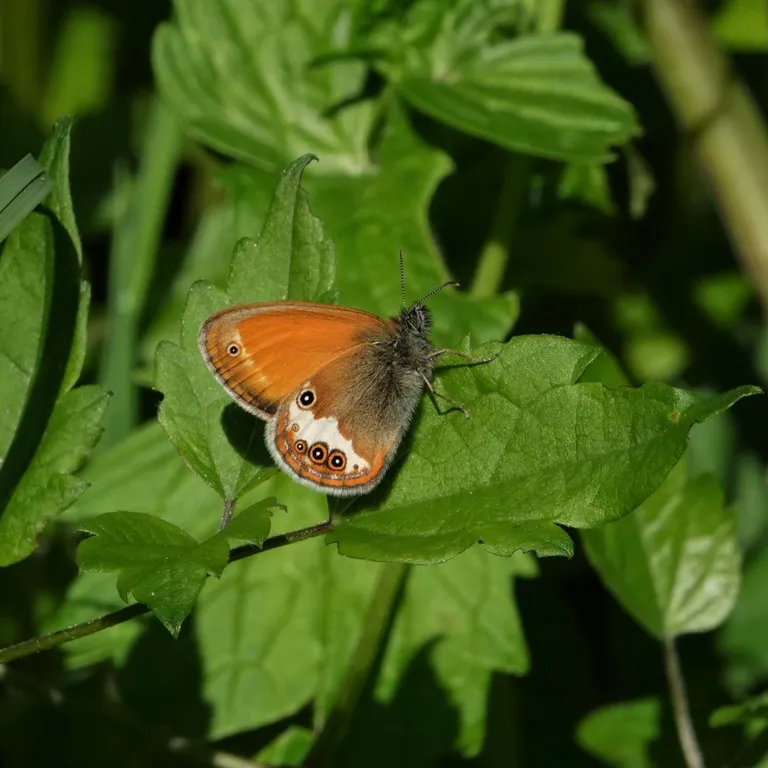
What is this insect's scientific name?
Coenonympha arcania
